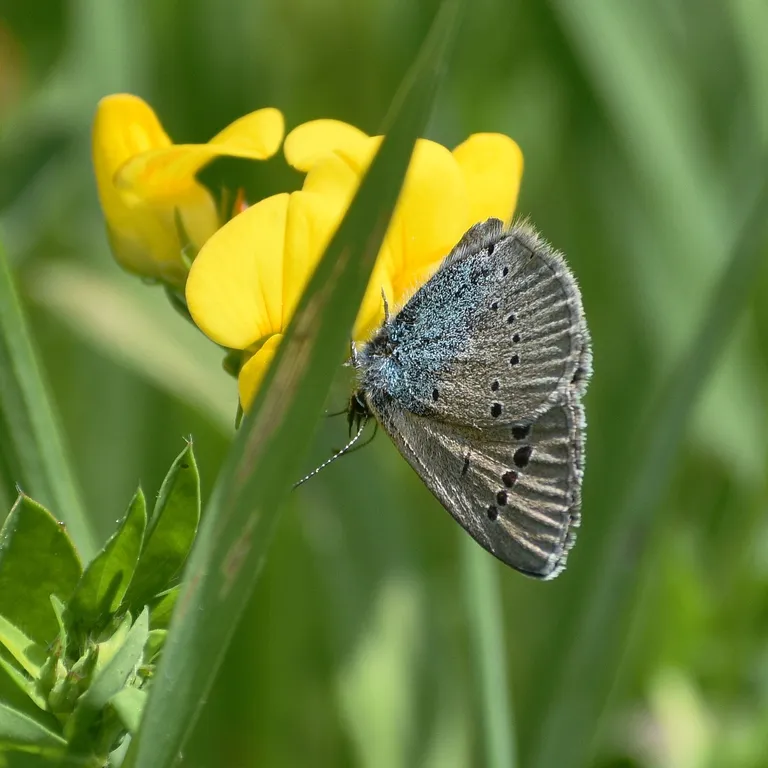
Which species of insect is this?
Glaucopsyche alexis
